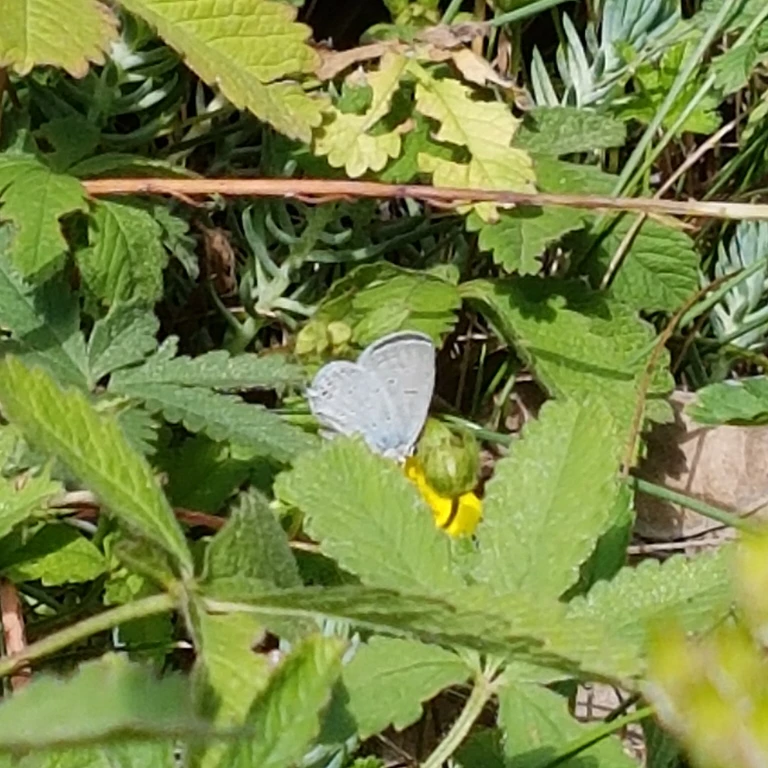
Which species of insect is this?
Cupido decolorata (also Elkalyce decolorata)
